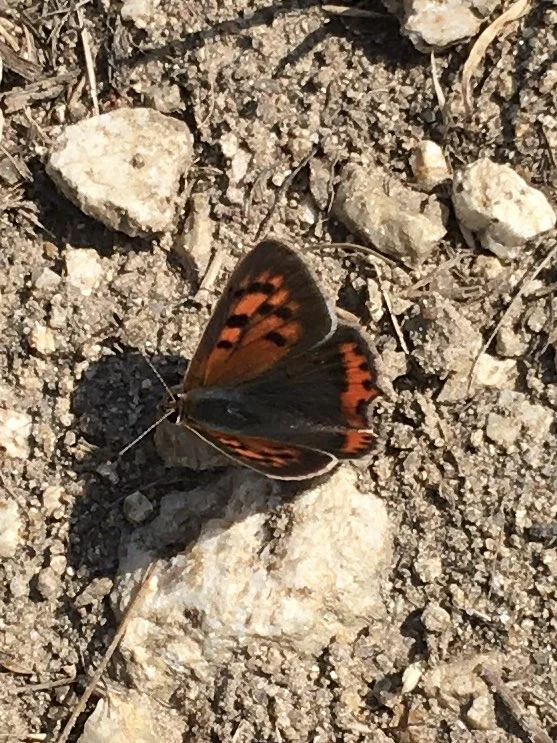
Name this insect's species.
Lycaena phlaeas
